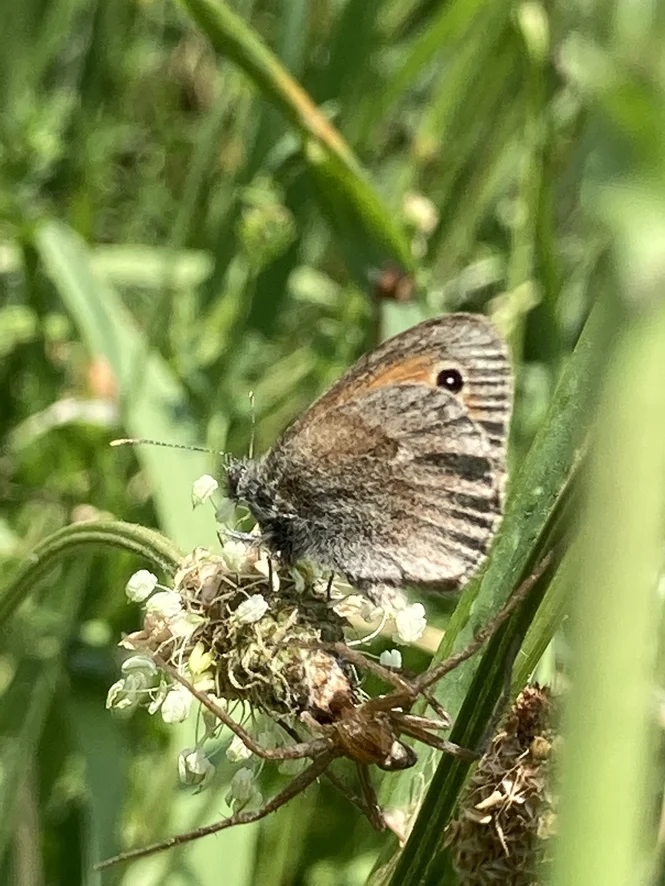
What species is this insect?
Coenonympha pamphilus
